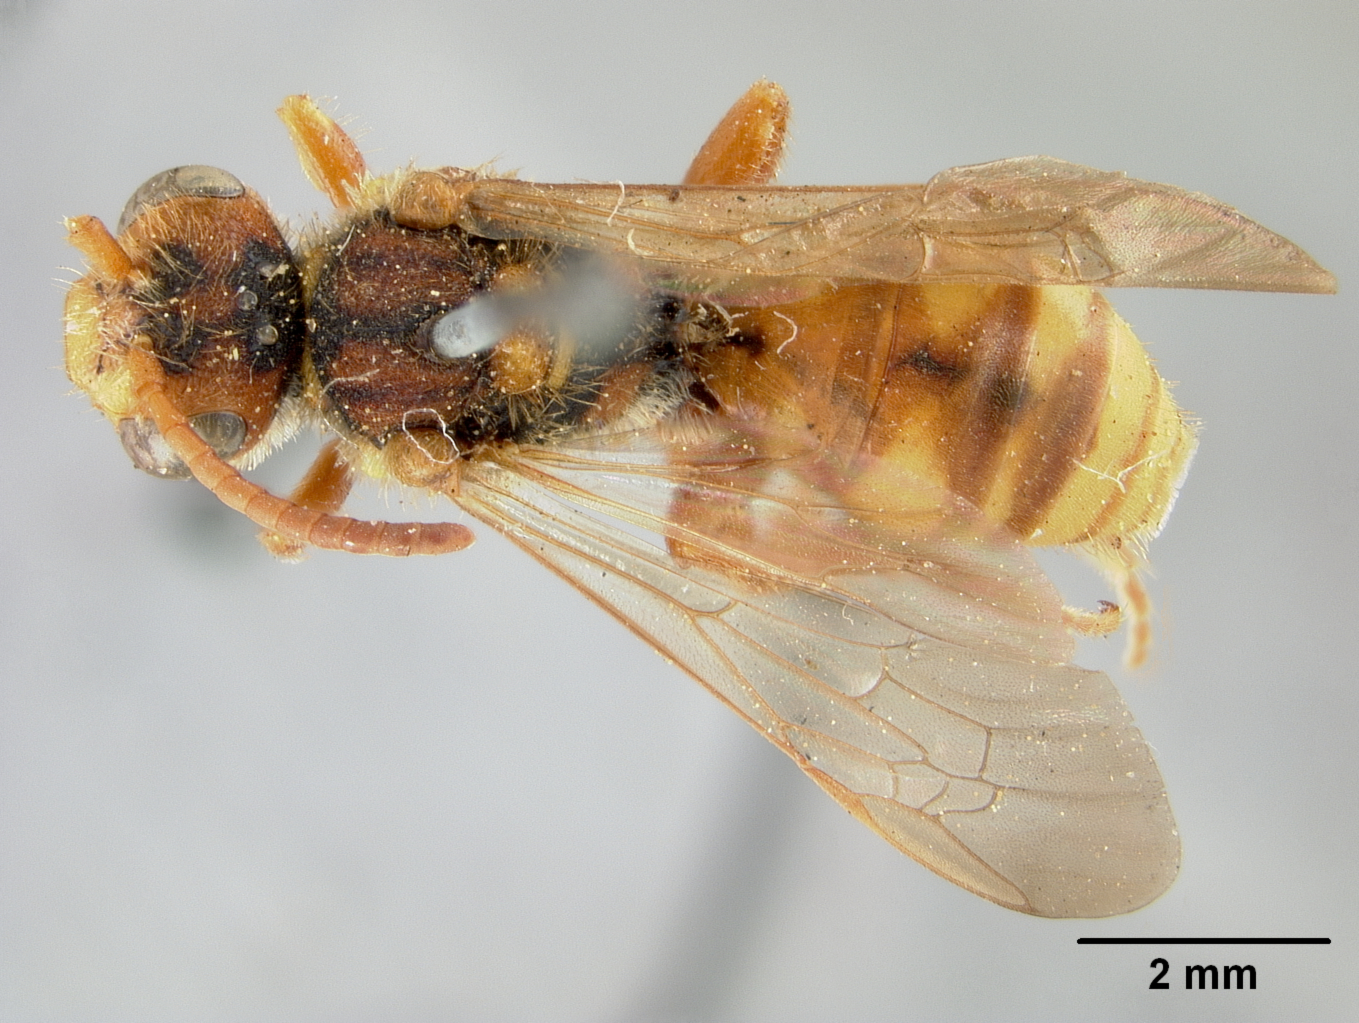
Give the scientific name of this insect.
Nomada alpha
